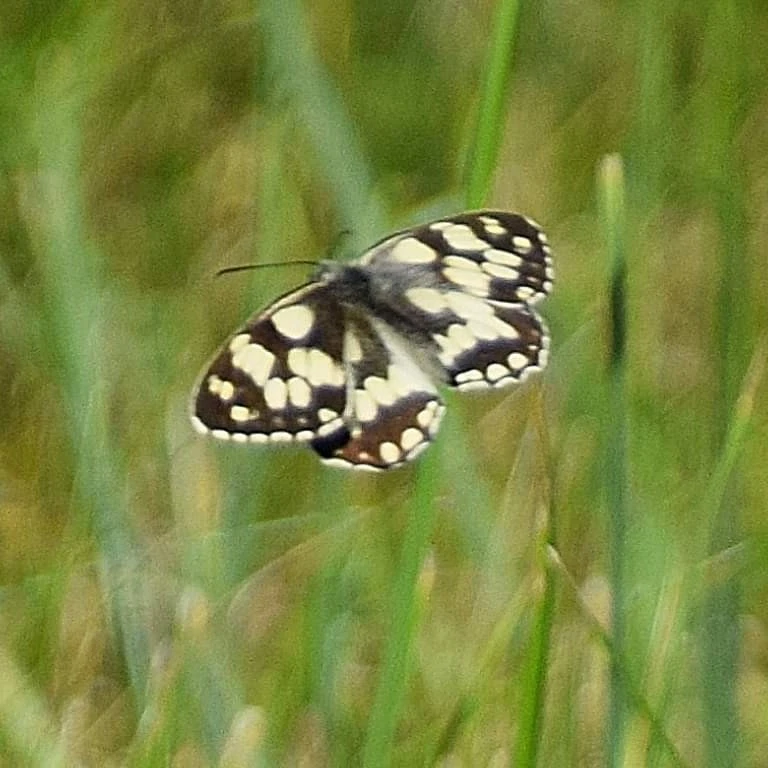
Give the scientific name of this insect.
Melanargia galathea
